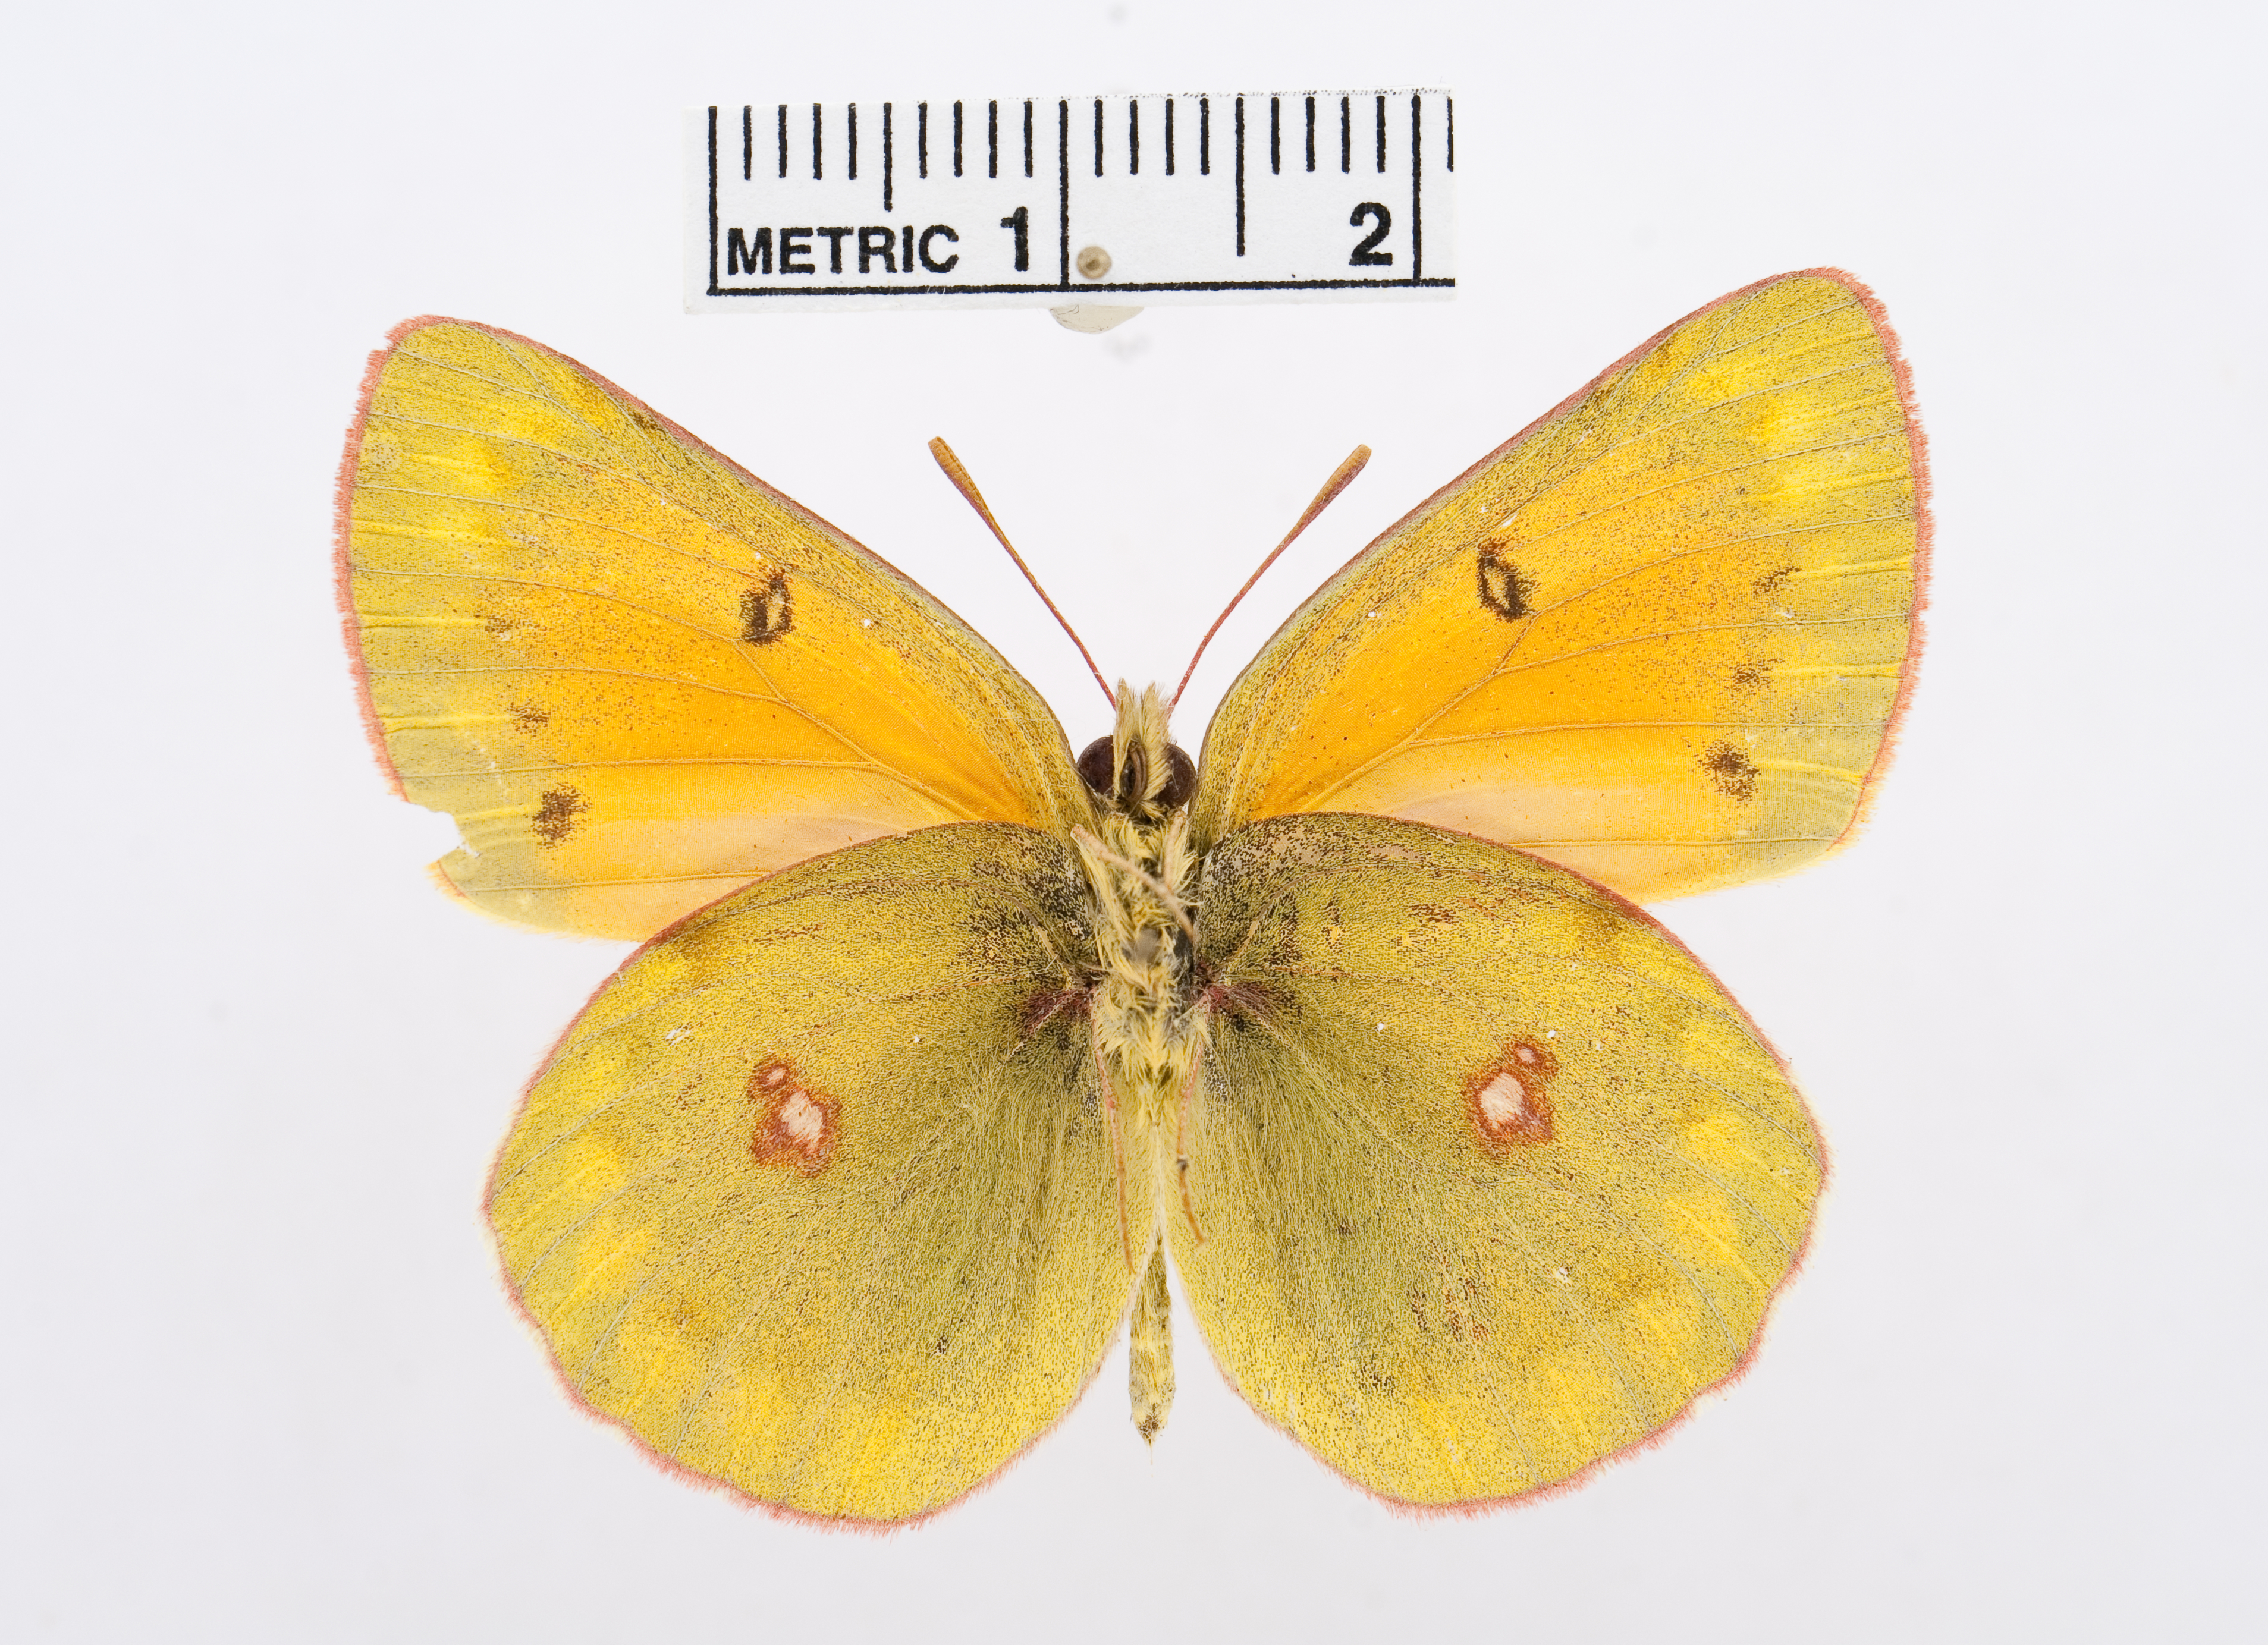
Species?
Colias regia
